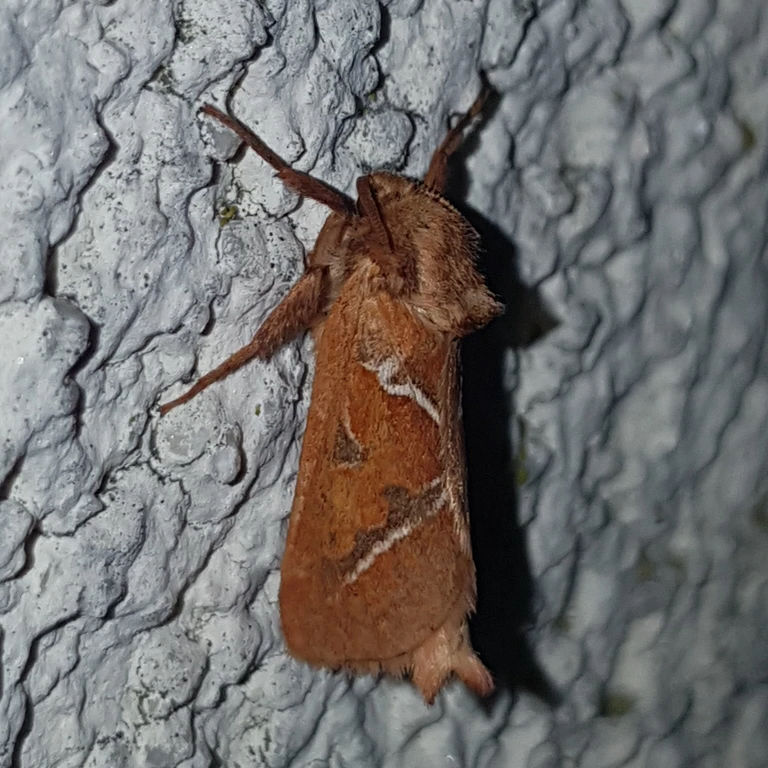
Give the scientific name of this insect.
Triodia sylvina
